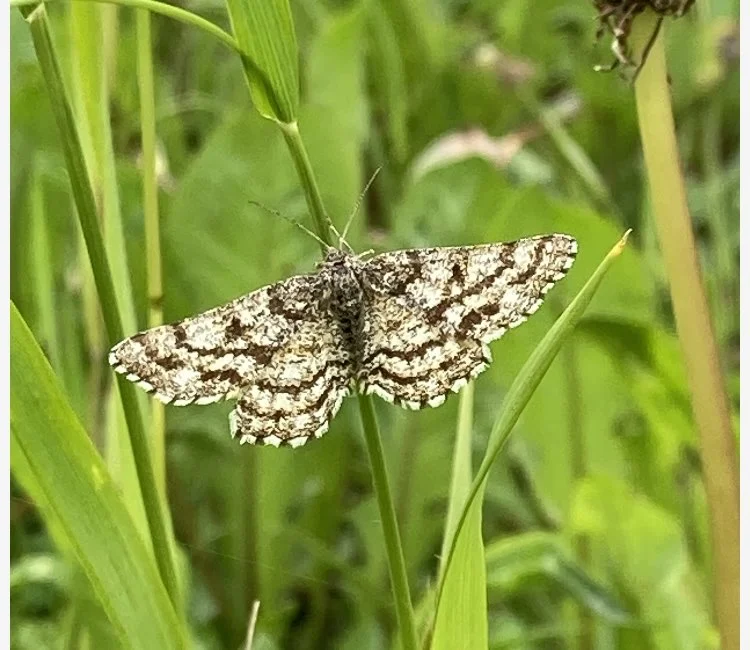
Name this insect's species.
Ematurga atomaria
